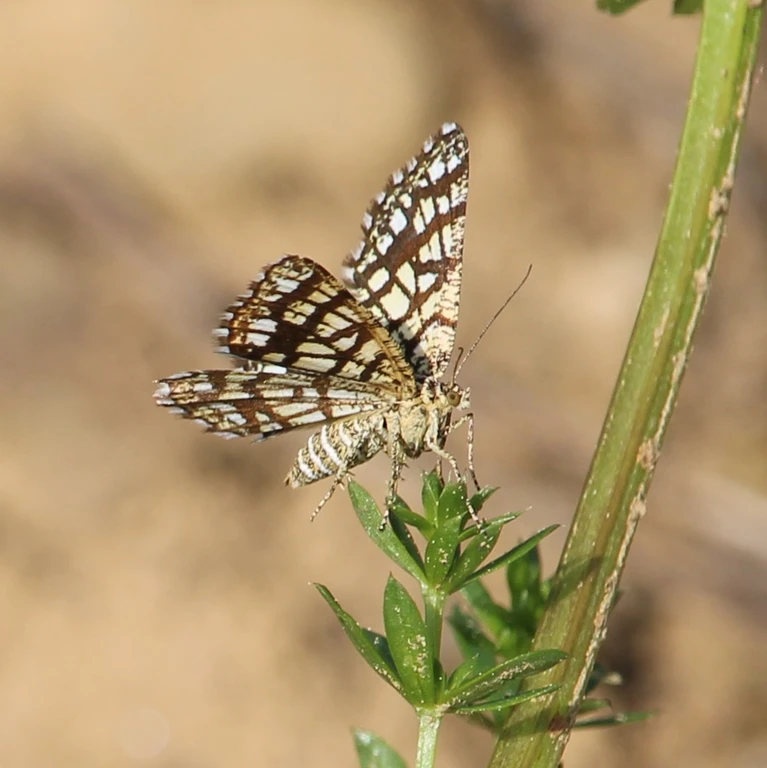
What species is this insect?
Chiasmia clathrata
